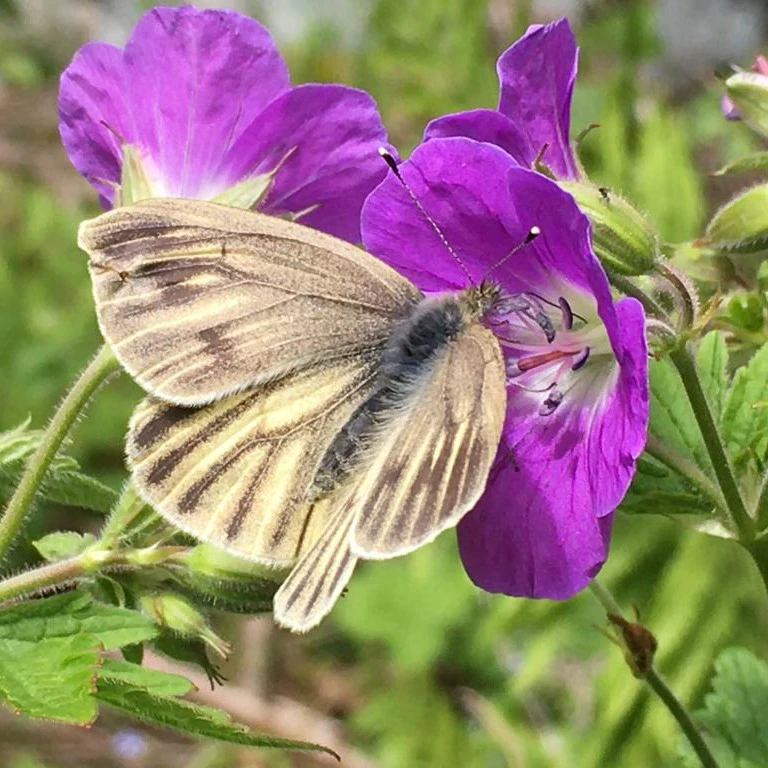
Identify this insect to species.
Pieris bryoniae
